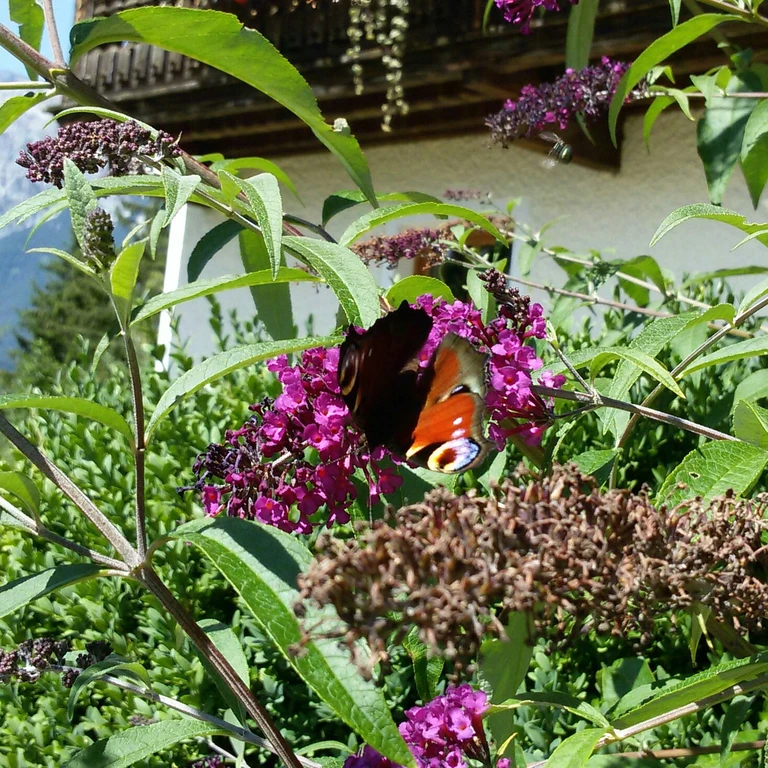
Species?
Aglais io
